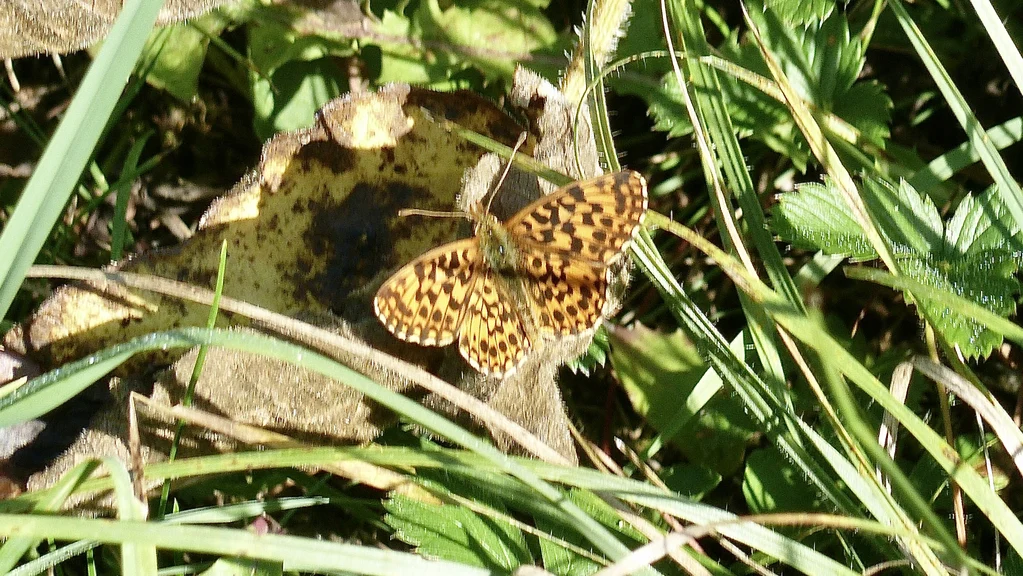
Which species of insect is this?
Boloria dia
